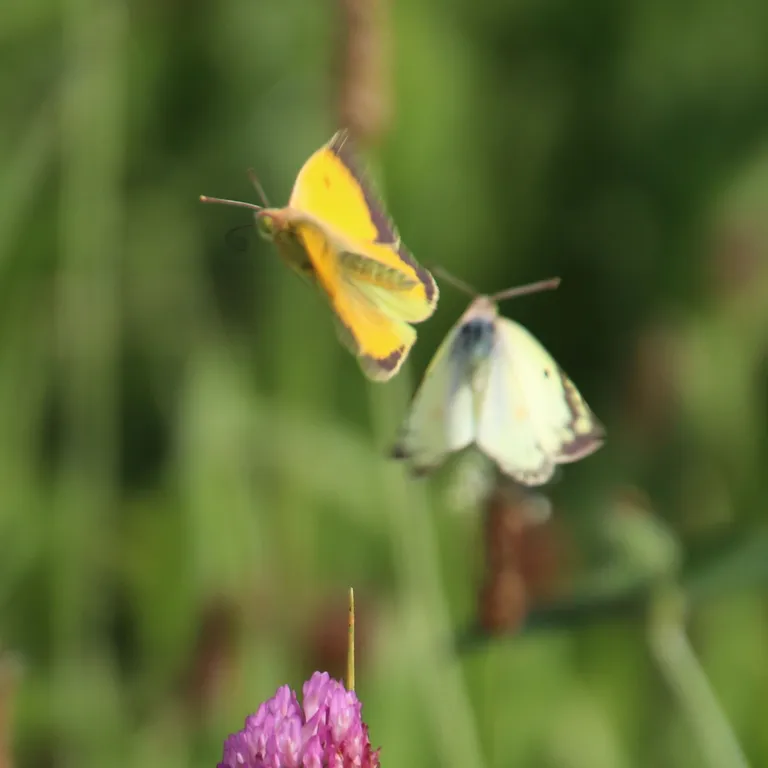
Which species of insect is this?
Colias croceus
